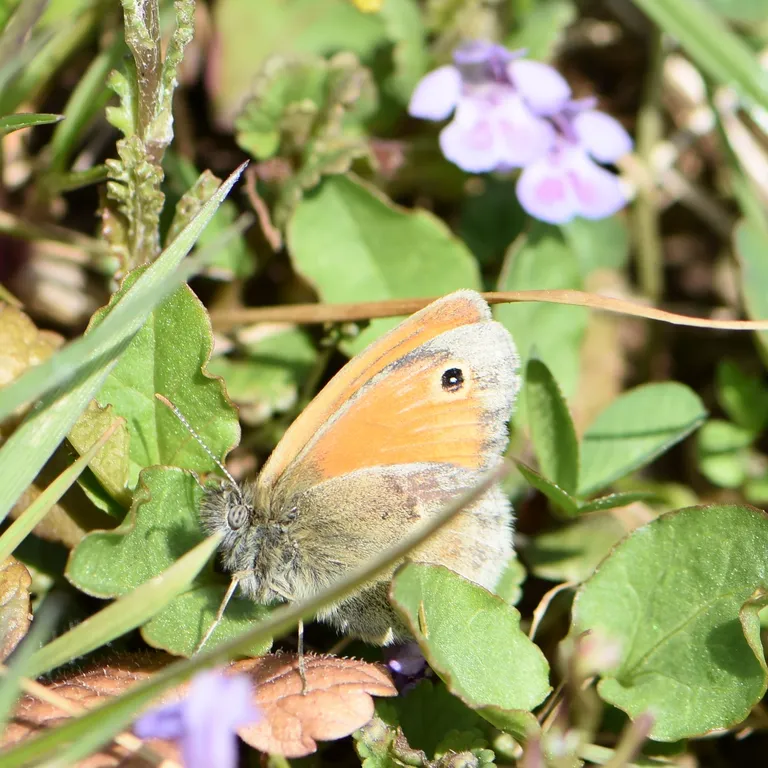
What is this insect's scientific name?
Coenonympha pamphilus
